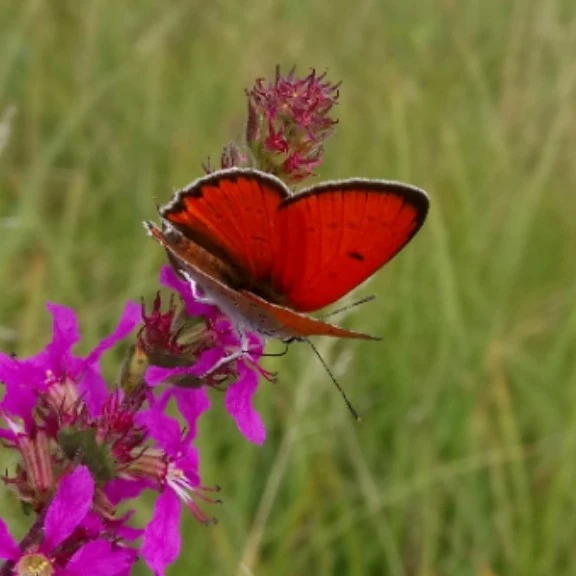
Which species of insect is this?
Lycaena dispar
